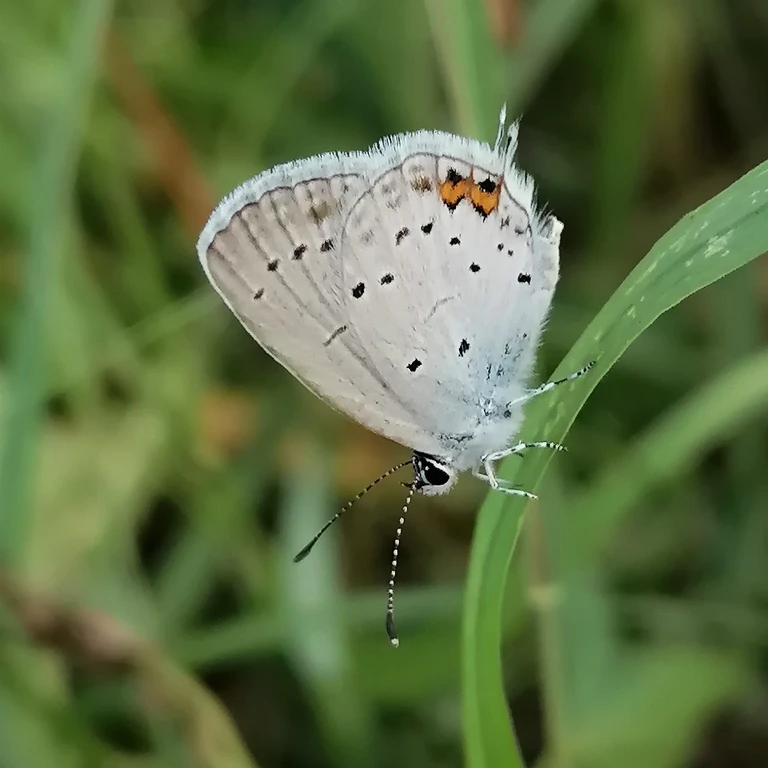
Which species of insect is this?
Cupido argiades (also Elkalyce argiades)
